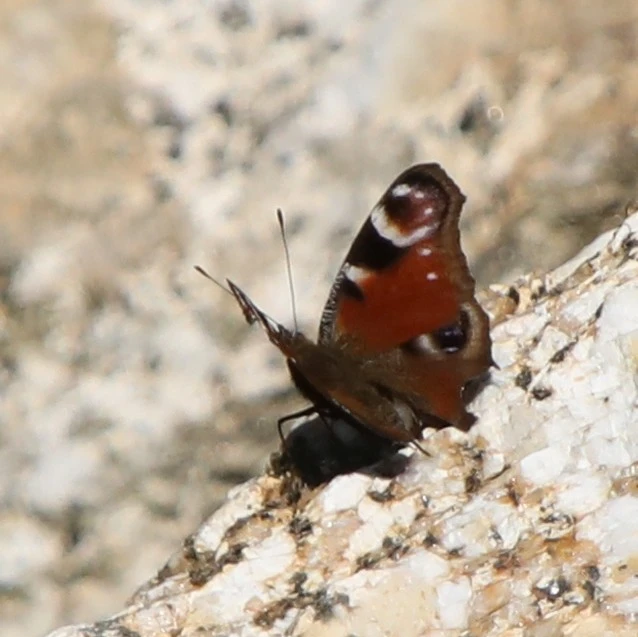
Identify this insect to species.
Aglais io
